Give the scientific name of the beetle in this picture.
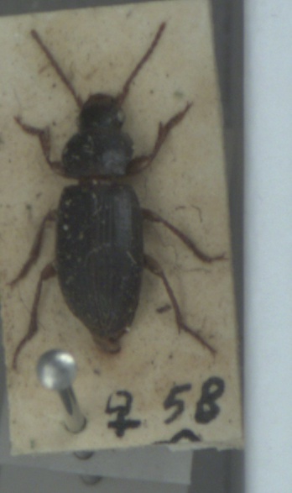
Ophonus rufibarbis
